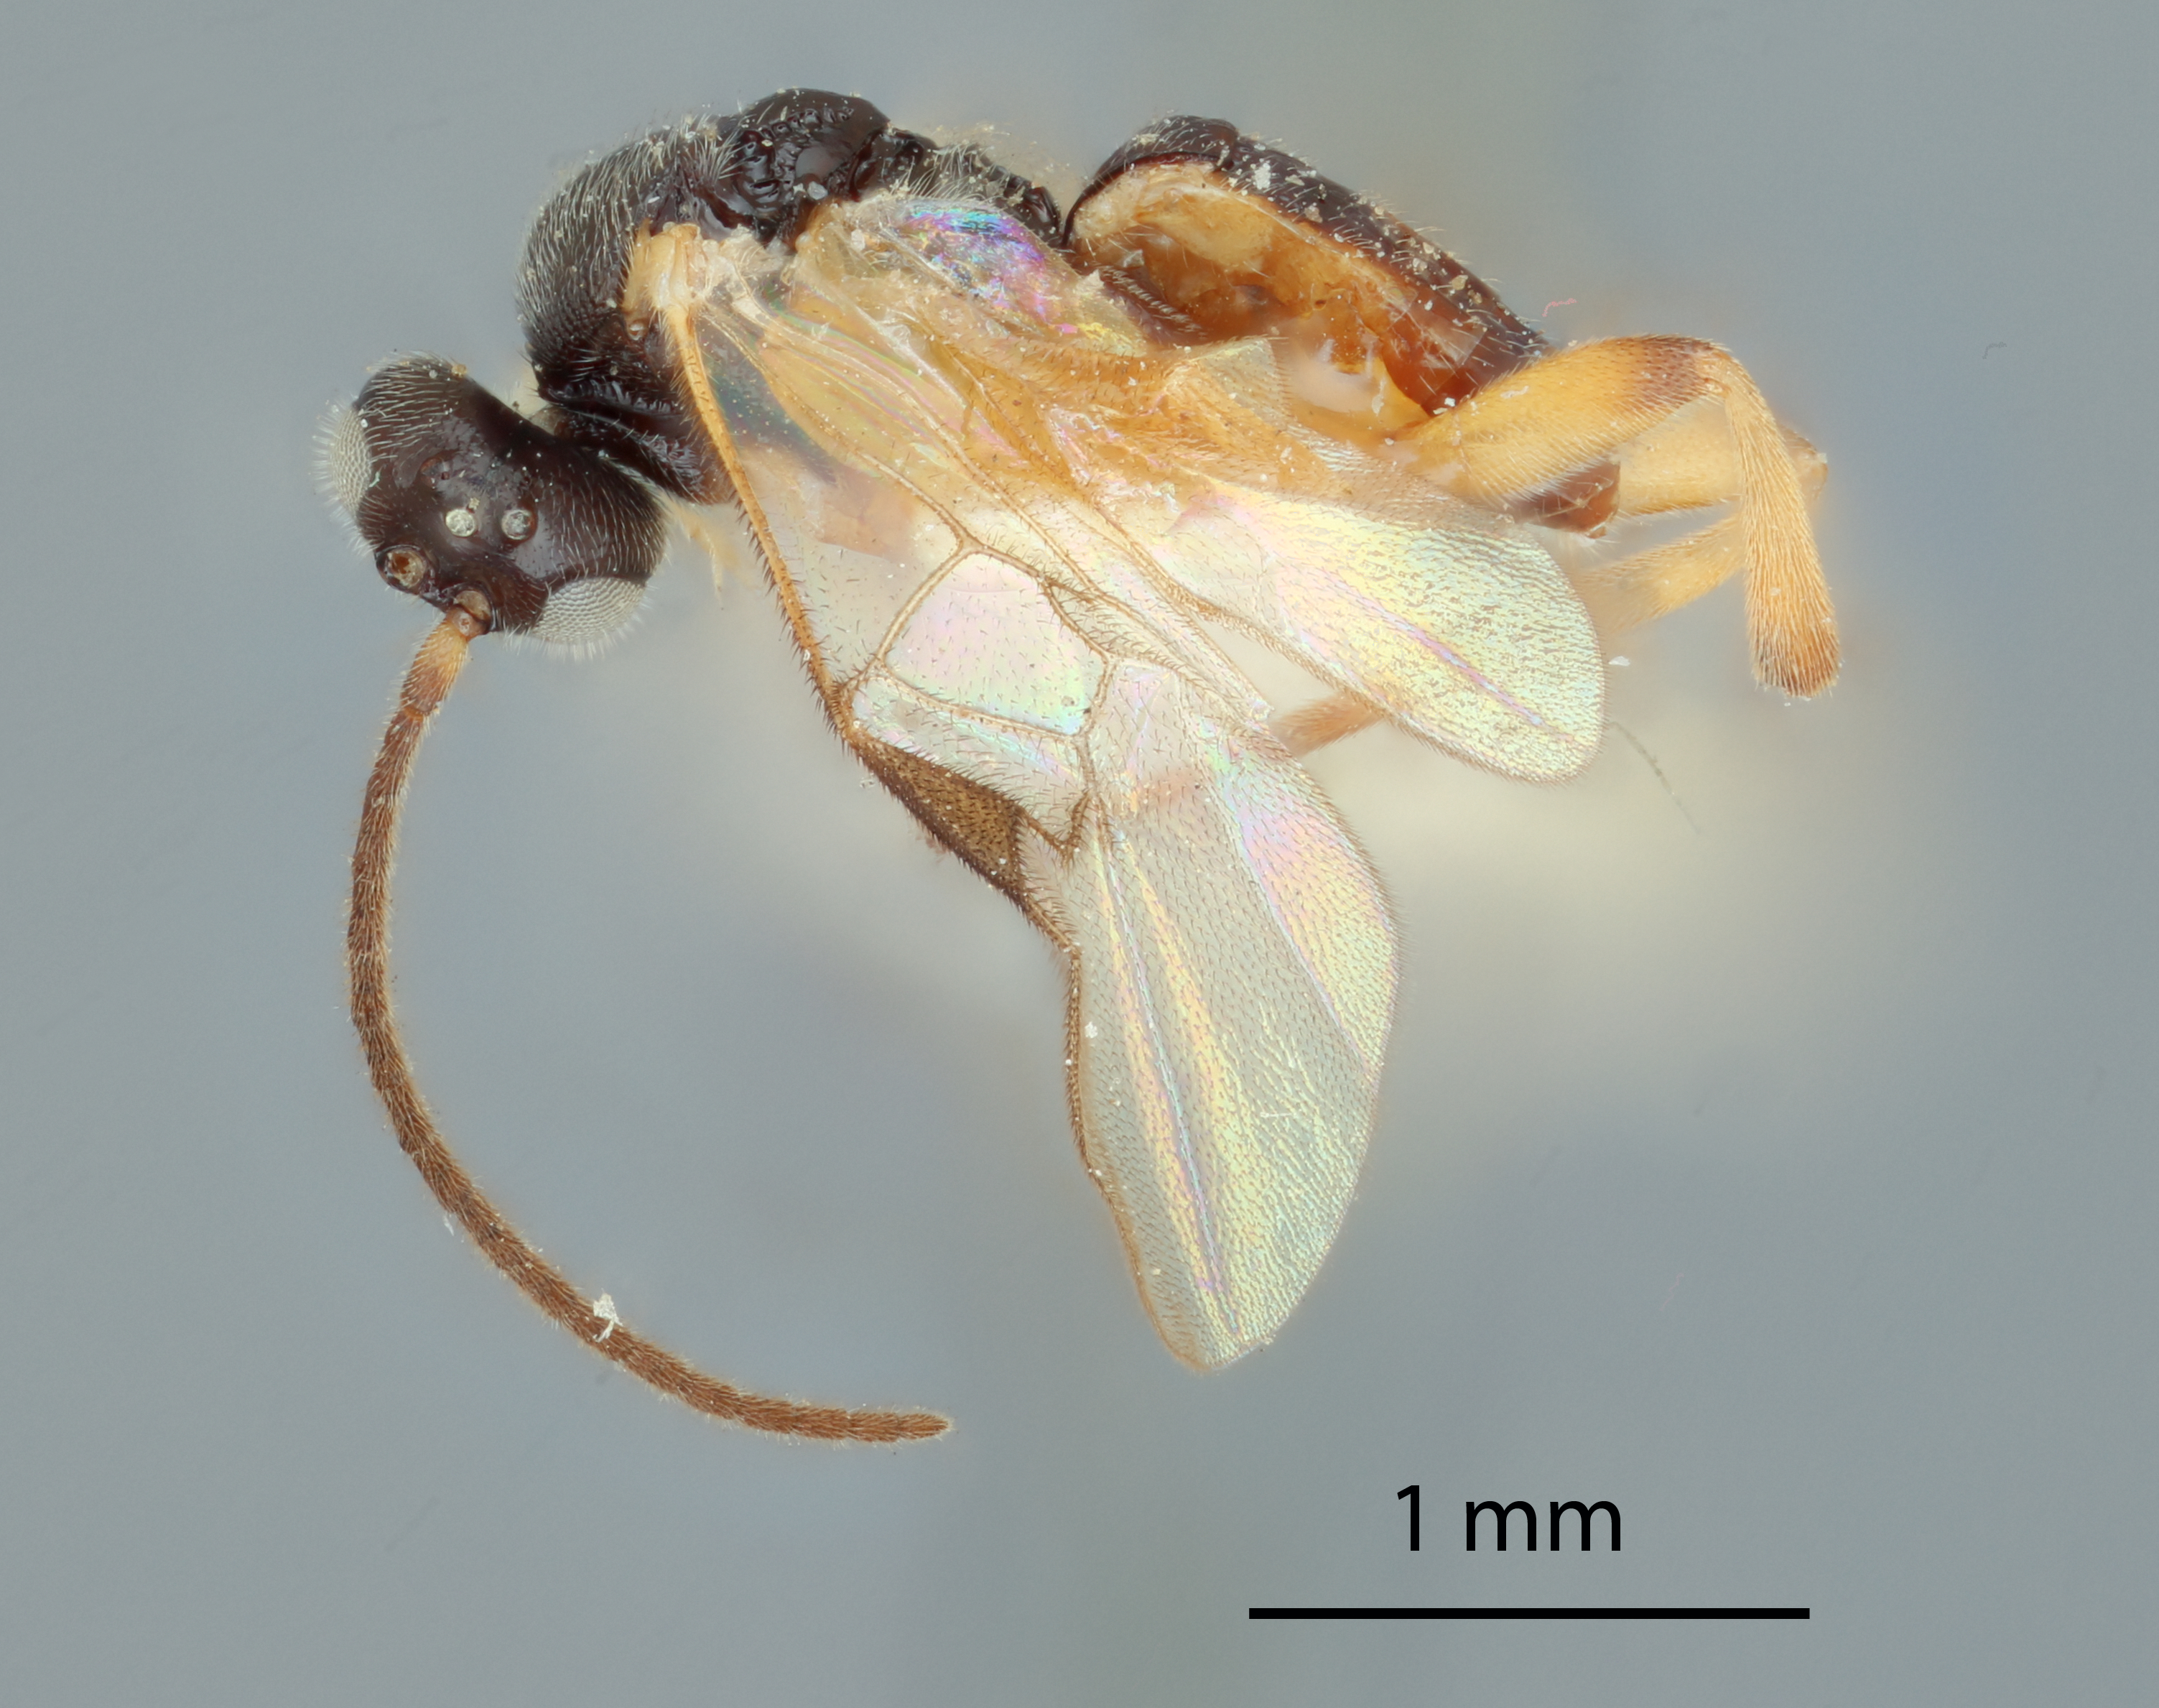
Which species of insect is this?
Apanteles mexicanus
